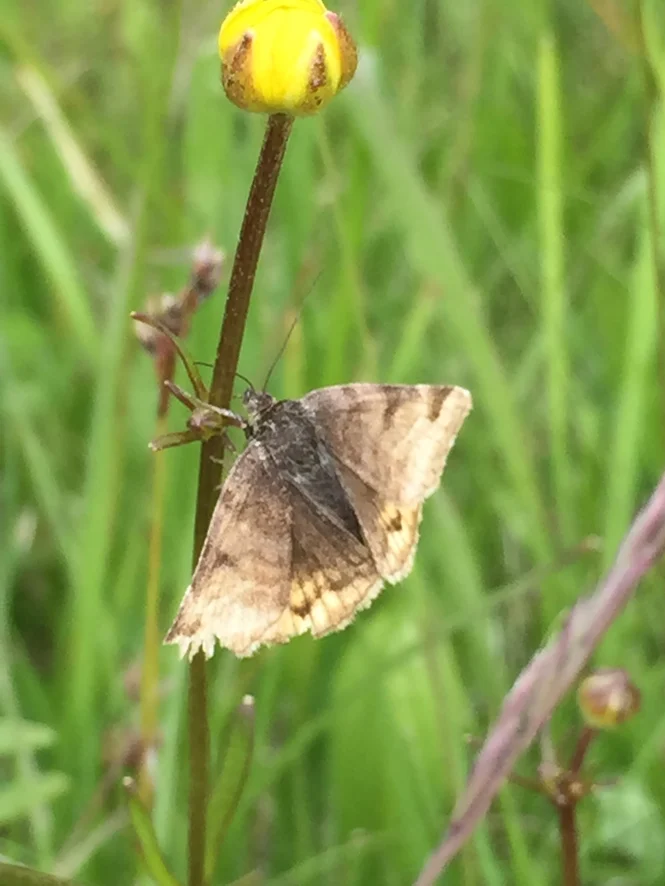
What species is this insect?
Euclidia glyphica
